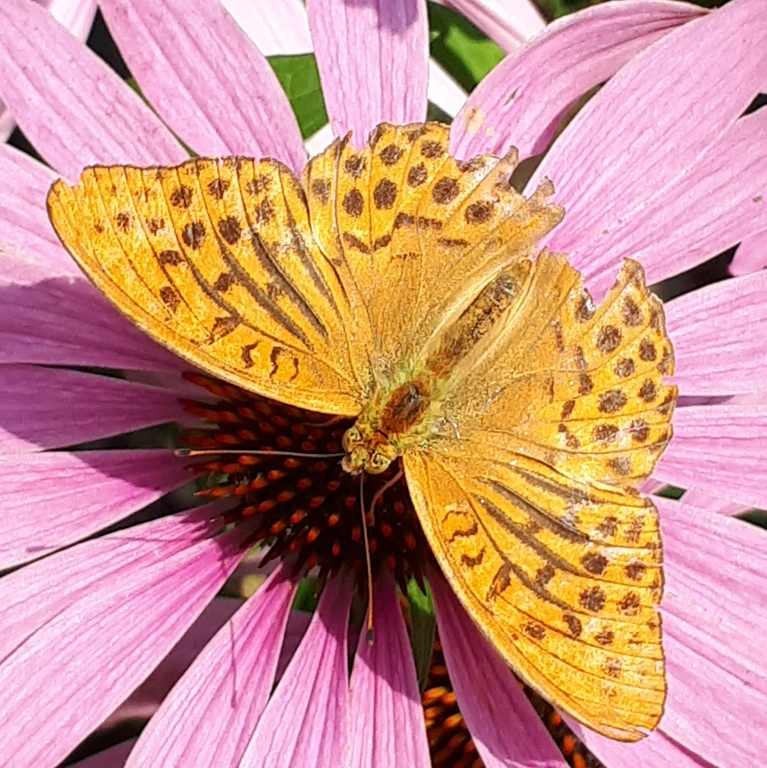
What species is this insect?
Argynnis paphia
